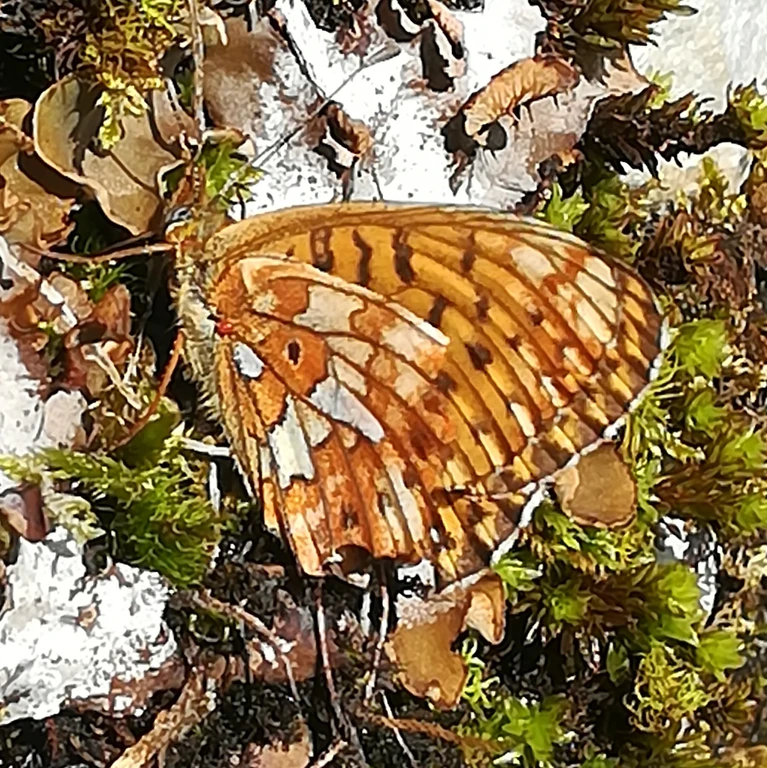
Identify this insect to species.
Boloria euphrosyne (also Clossiana euphrosyne)
